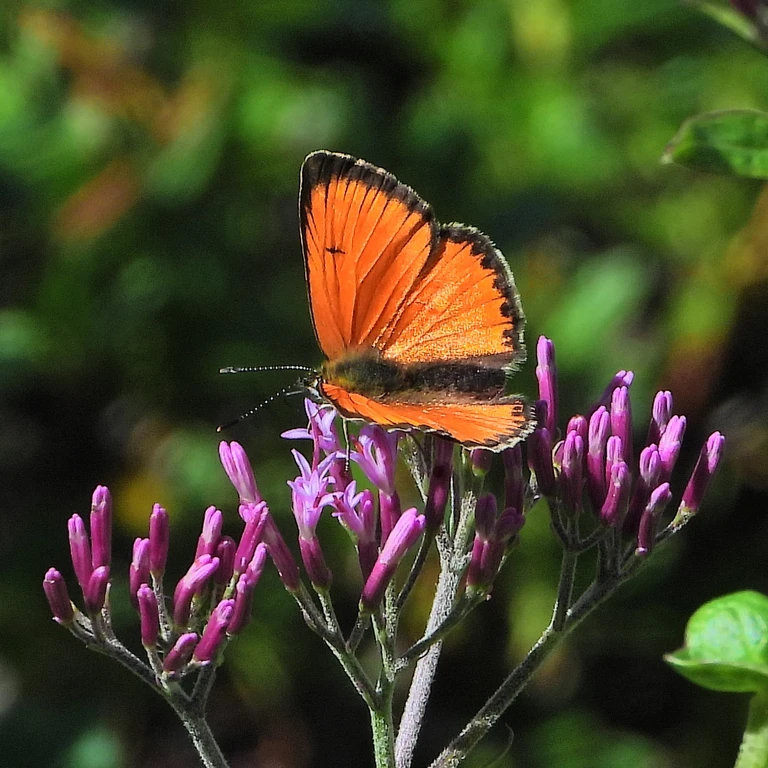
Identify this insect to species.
Lycaena virgaureae
